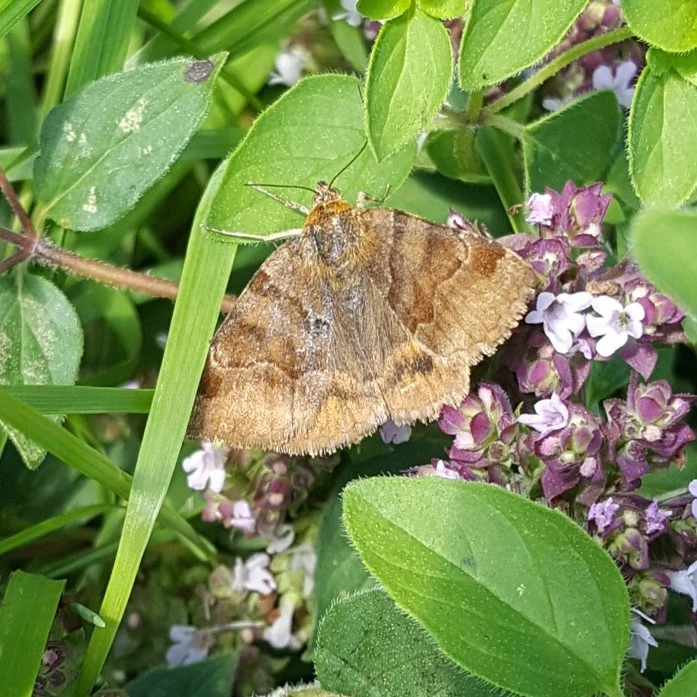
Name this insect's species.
Euclidia glyphica
